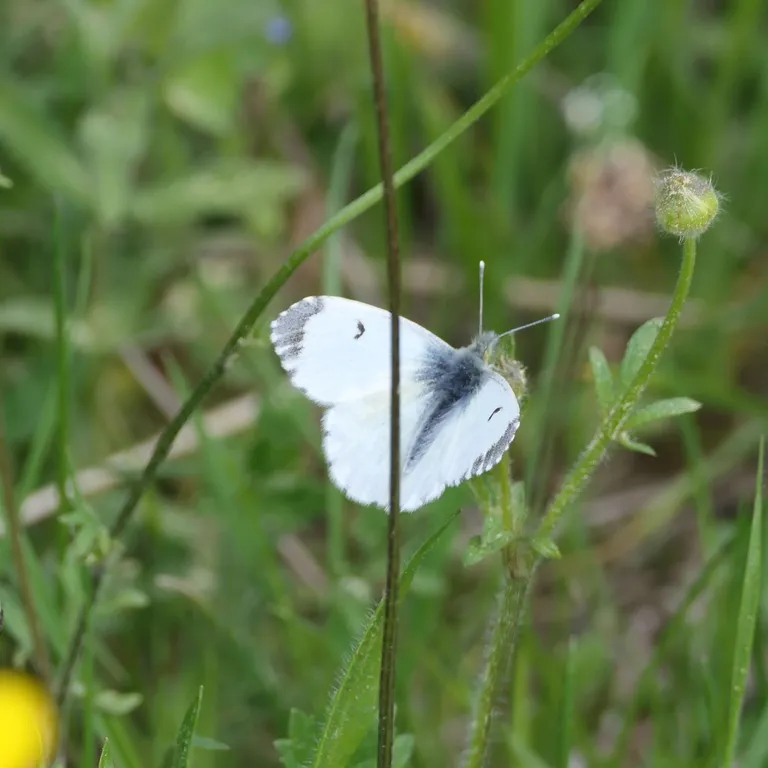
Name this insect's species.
Anthocharis cardamines
